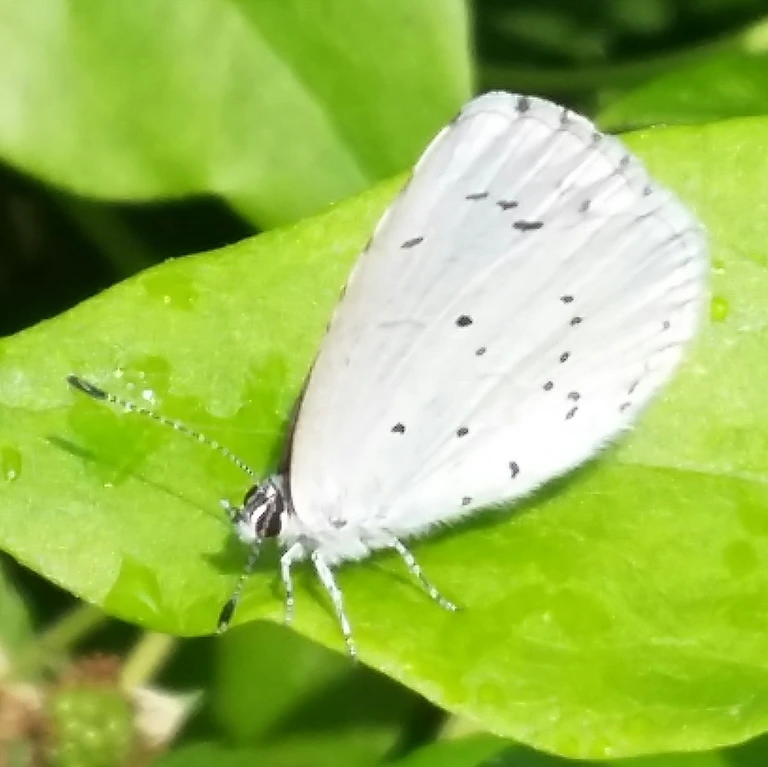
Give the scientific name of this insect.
Celastrina argiolus
